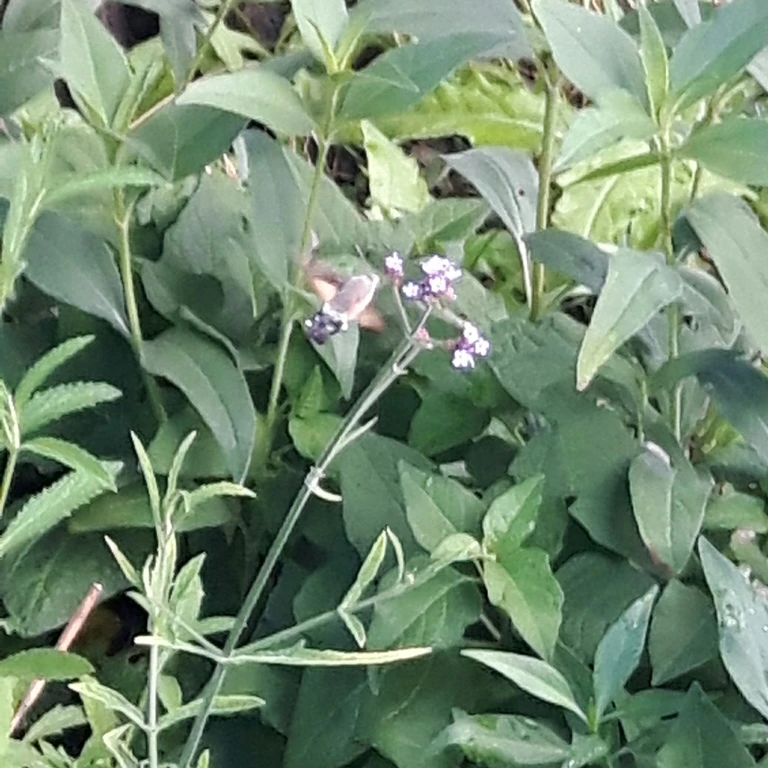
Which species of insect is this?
Macroglossum stellatarum
